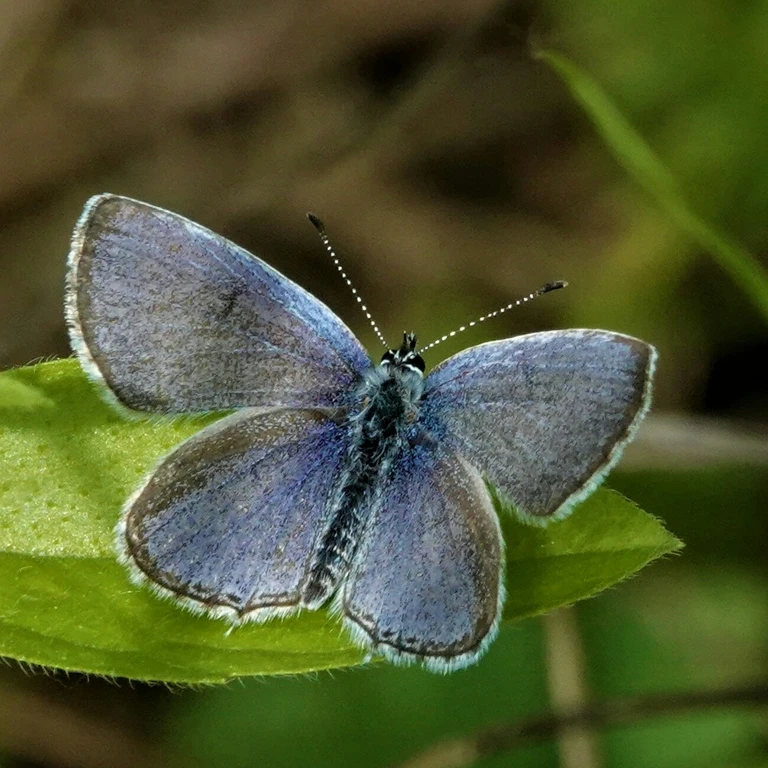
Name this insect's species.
Cupido decolorata (also Elkalyce decolorata)
